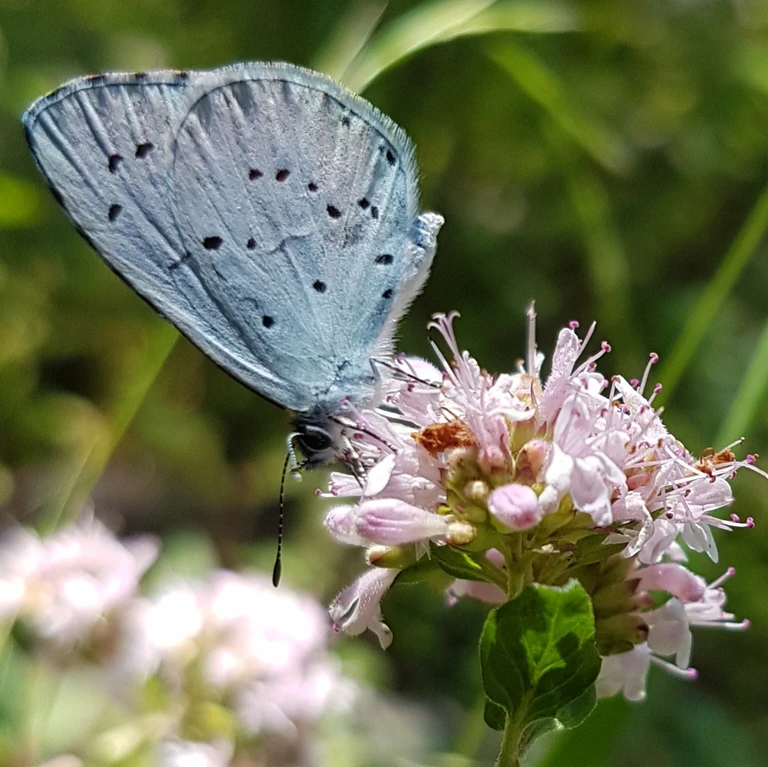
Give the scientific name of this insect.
Celastrina argiolus
